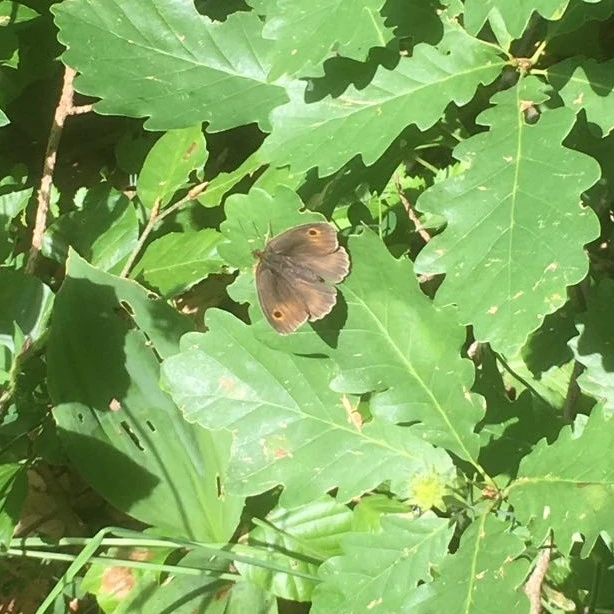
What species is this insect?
Maniola jurtina
